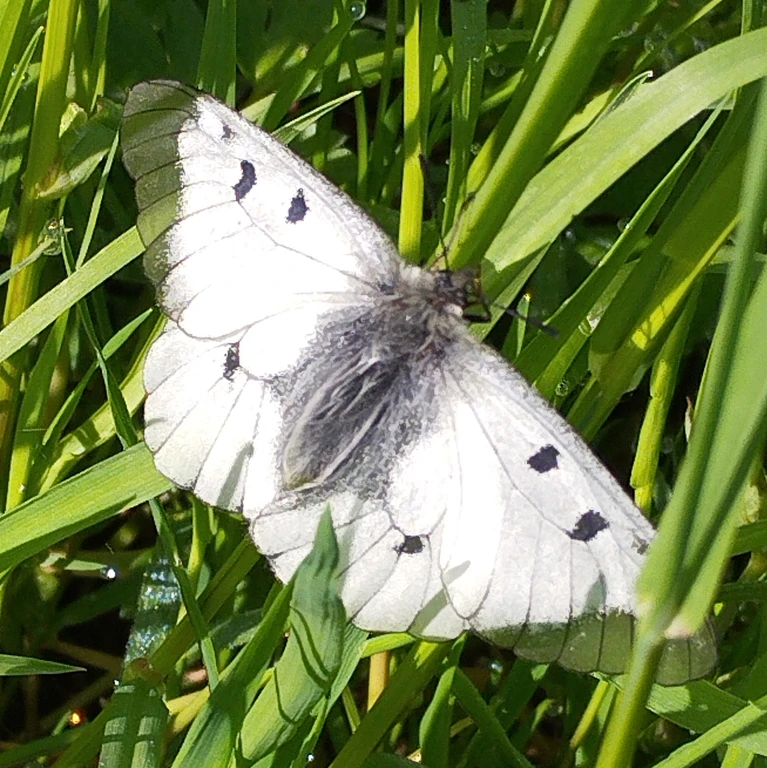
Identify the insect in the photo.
Parnassius mnemosyne
